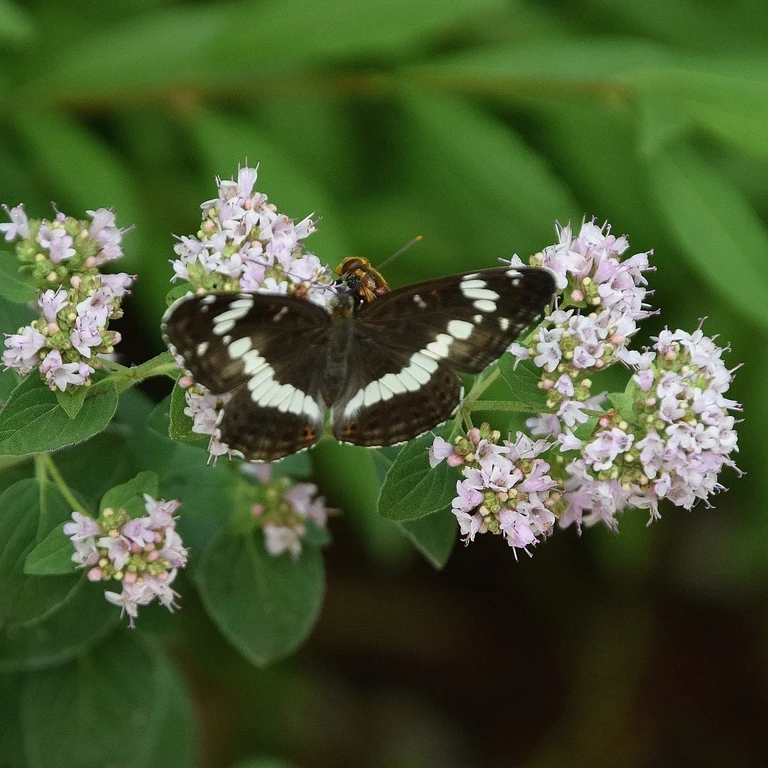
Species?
Limenitis camilla (also Ladoga camilla)
